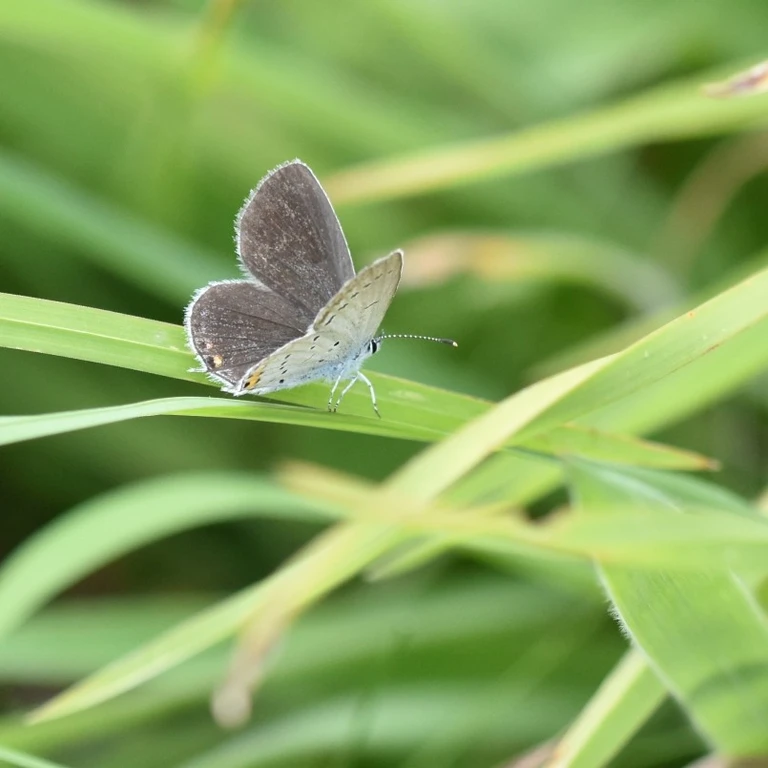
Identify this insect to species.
Cupido argiades (also Elkalyce argiades)
